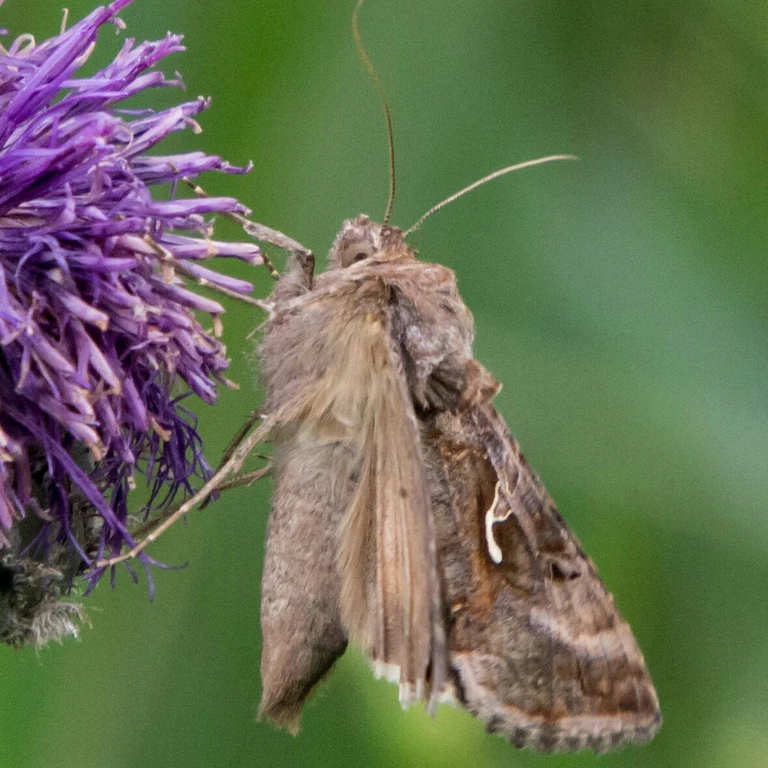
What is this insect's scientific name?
Autographa gamma
